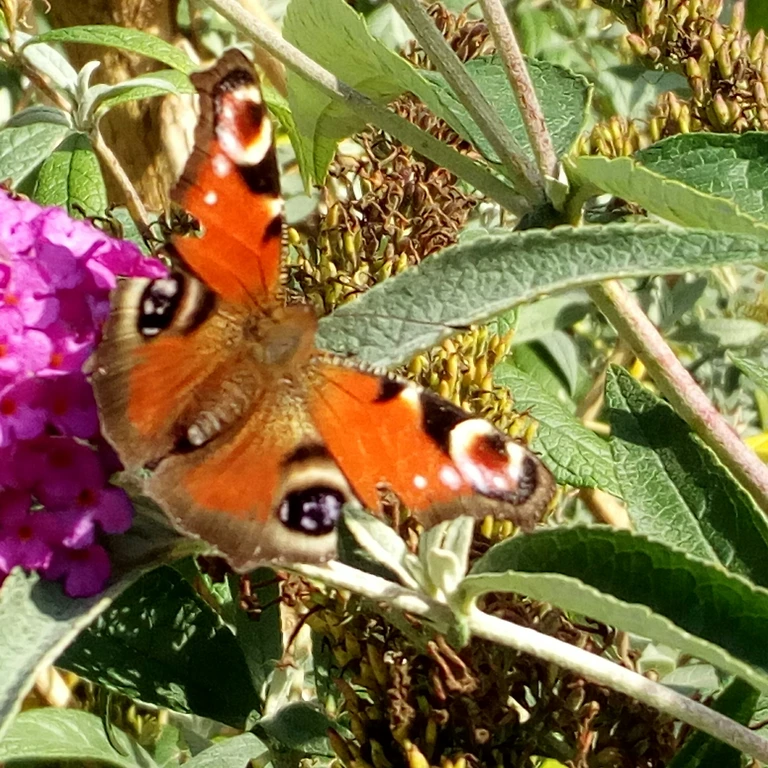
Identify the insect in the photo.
Aglais io
